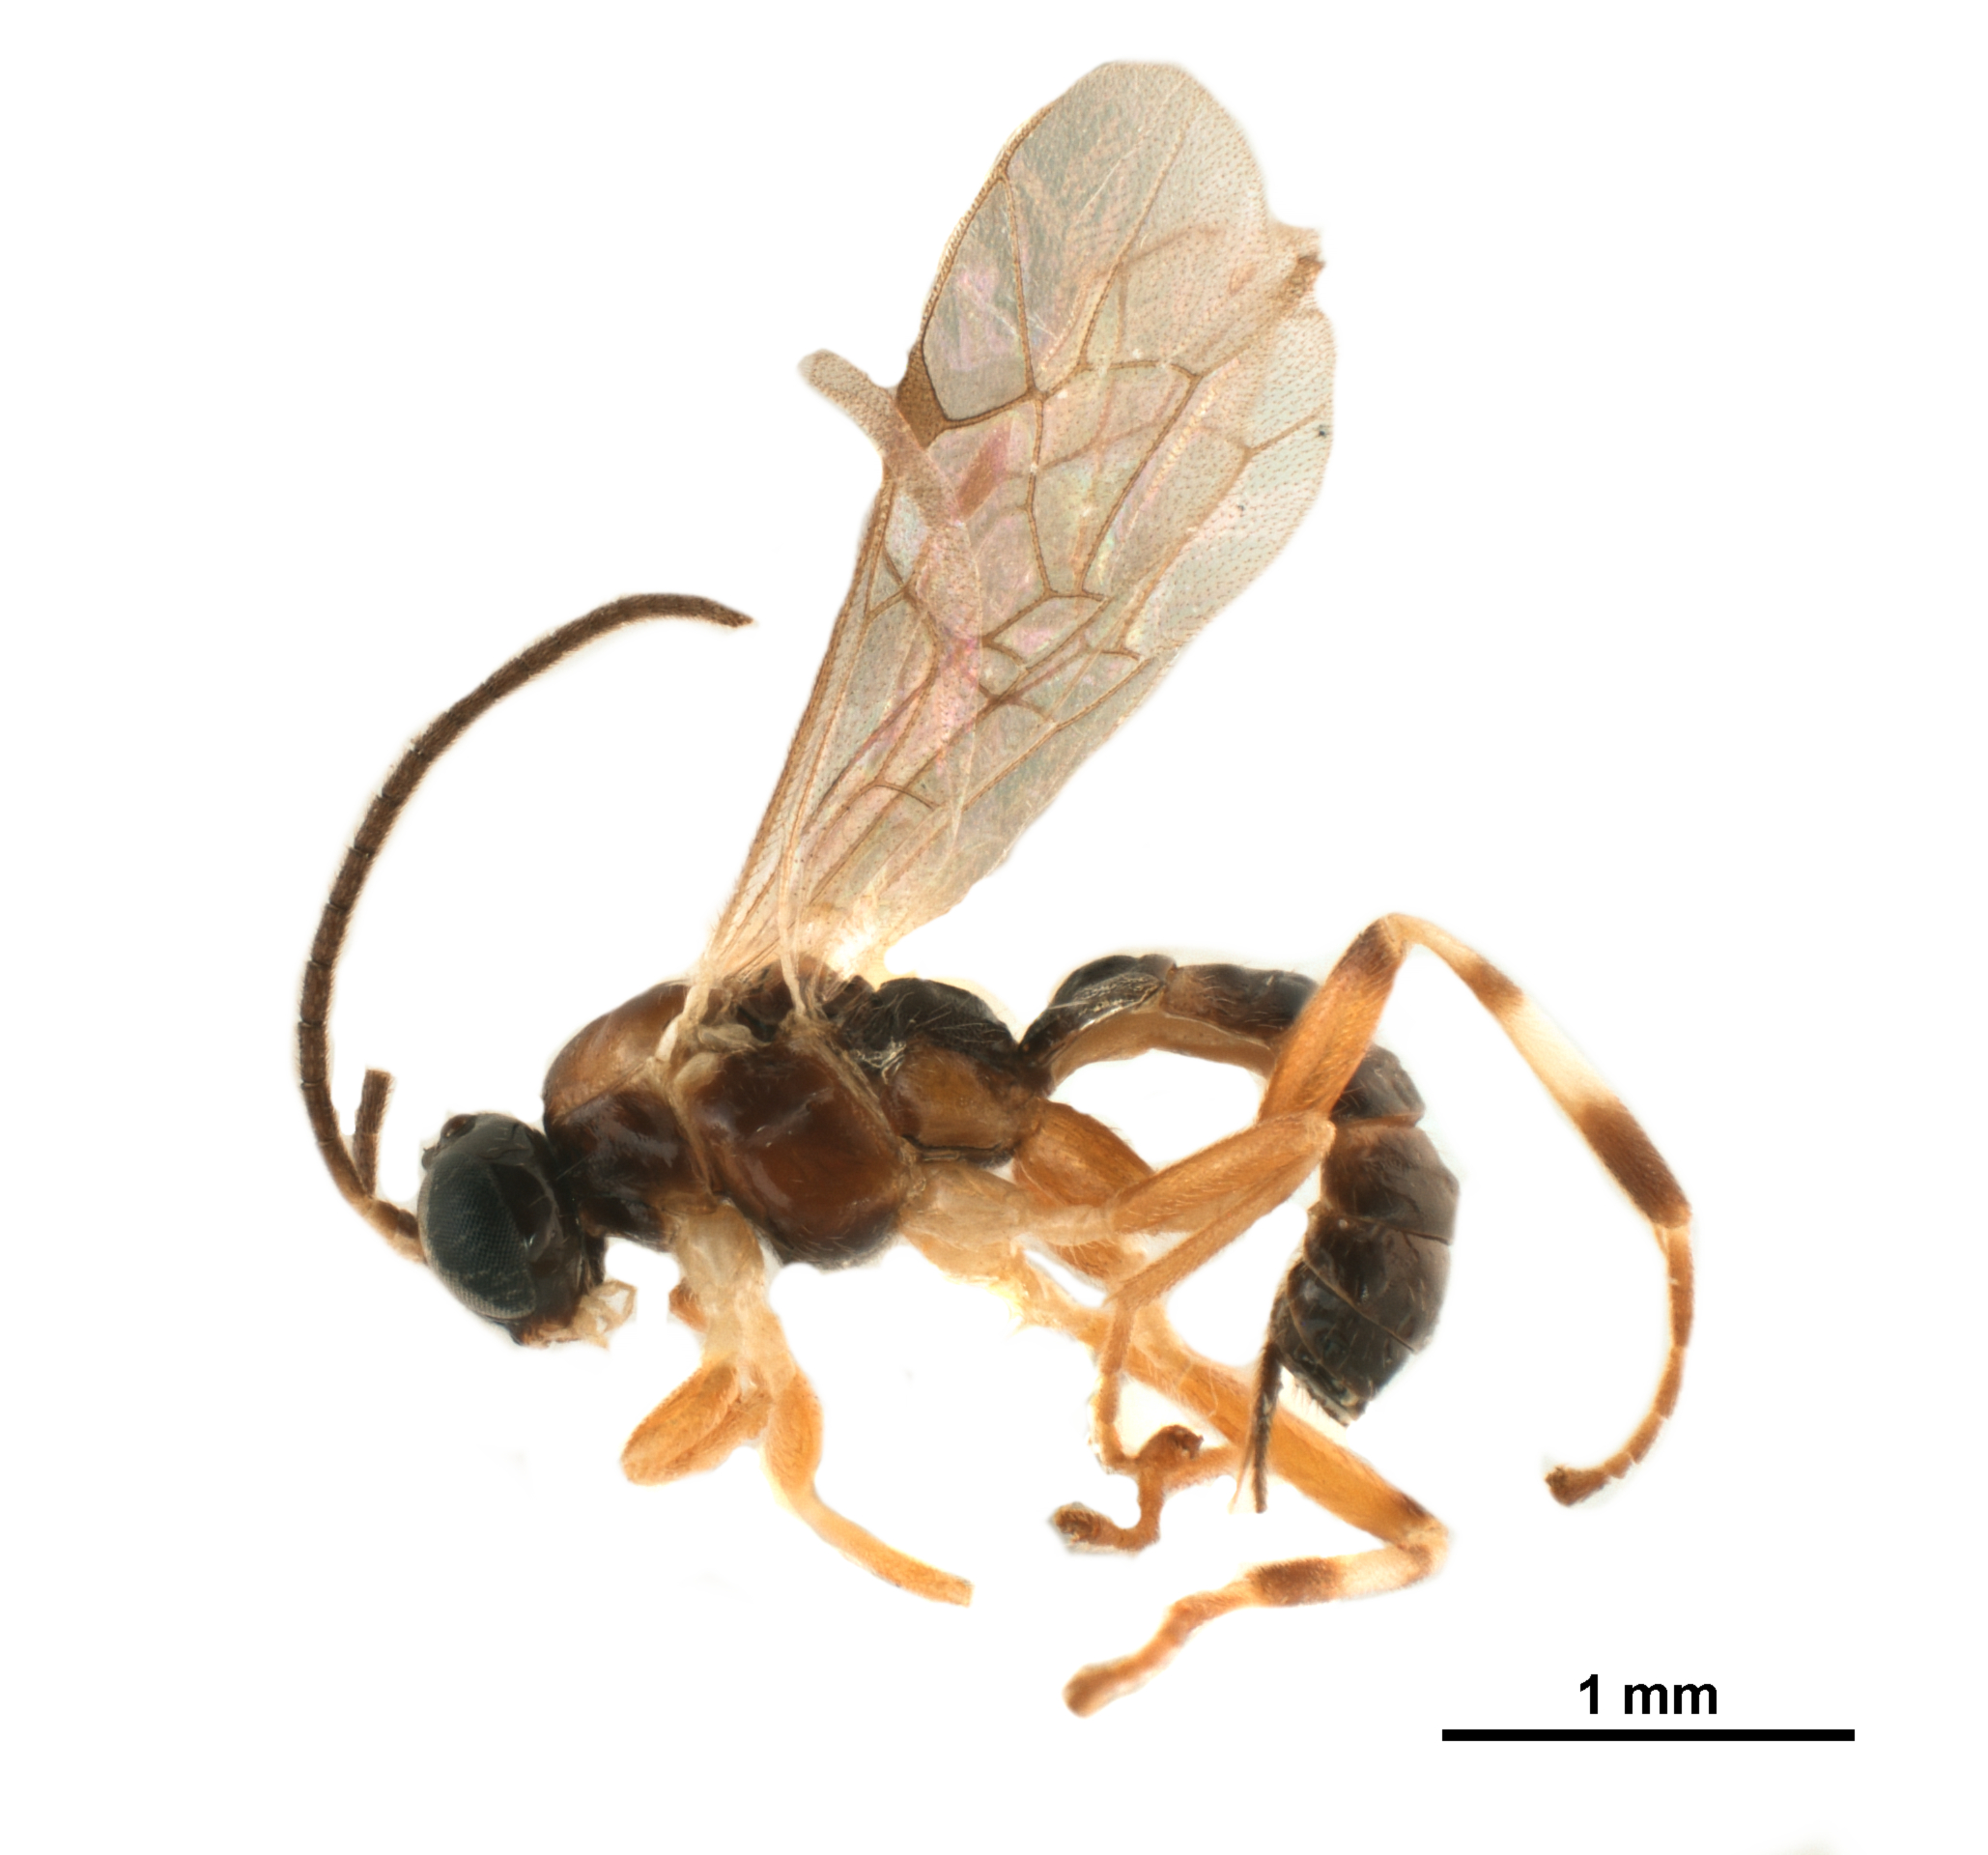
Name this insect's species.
Flacopimpla nigriceps
